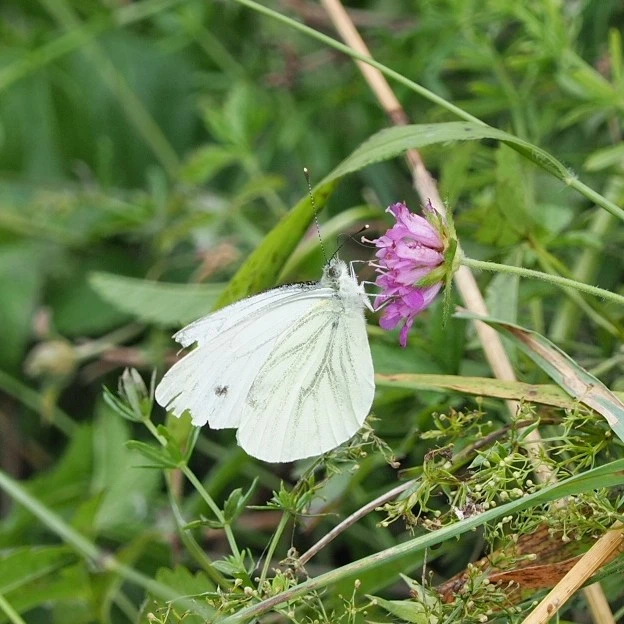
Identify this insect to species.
Pieris napi
